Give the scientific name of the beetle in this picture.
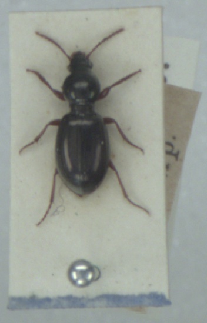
Miscodera arctica
